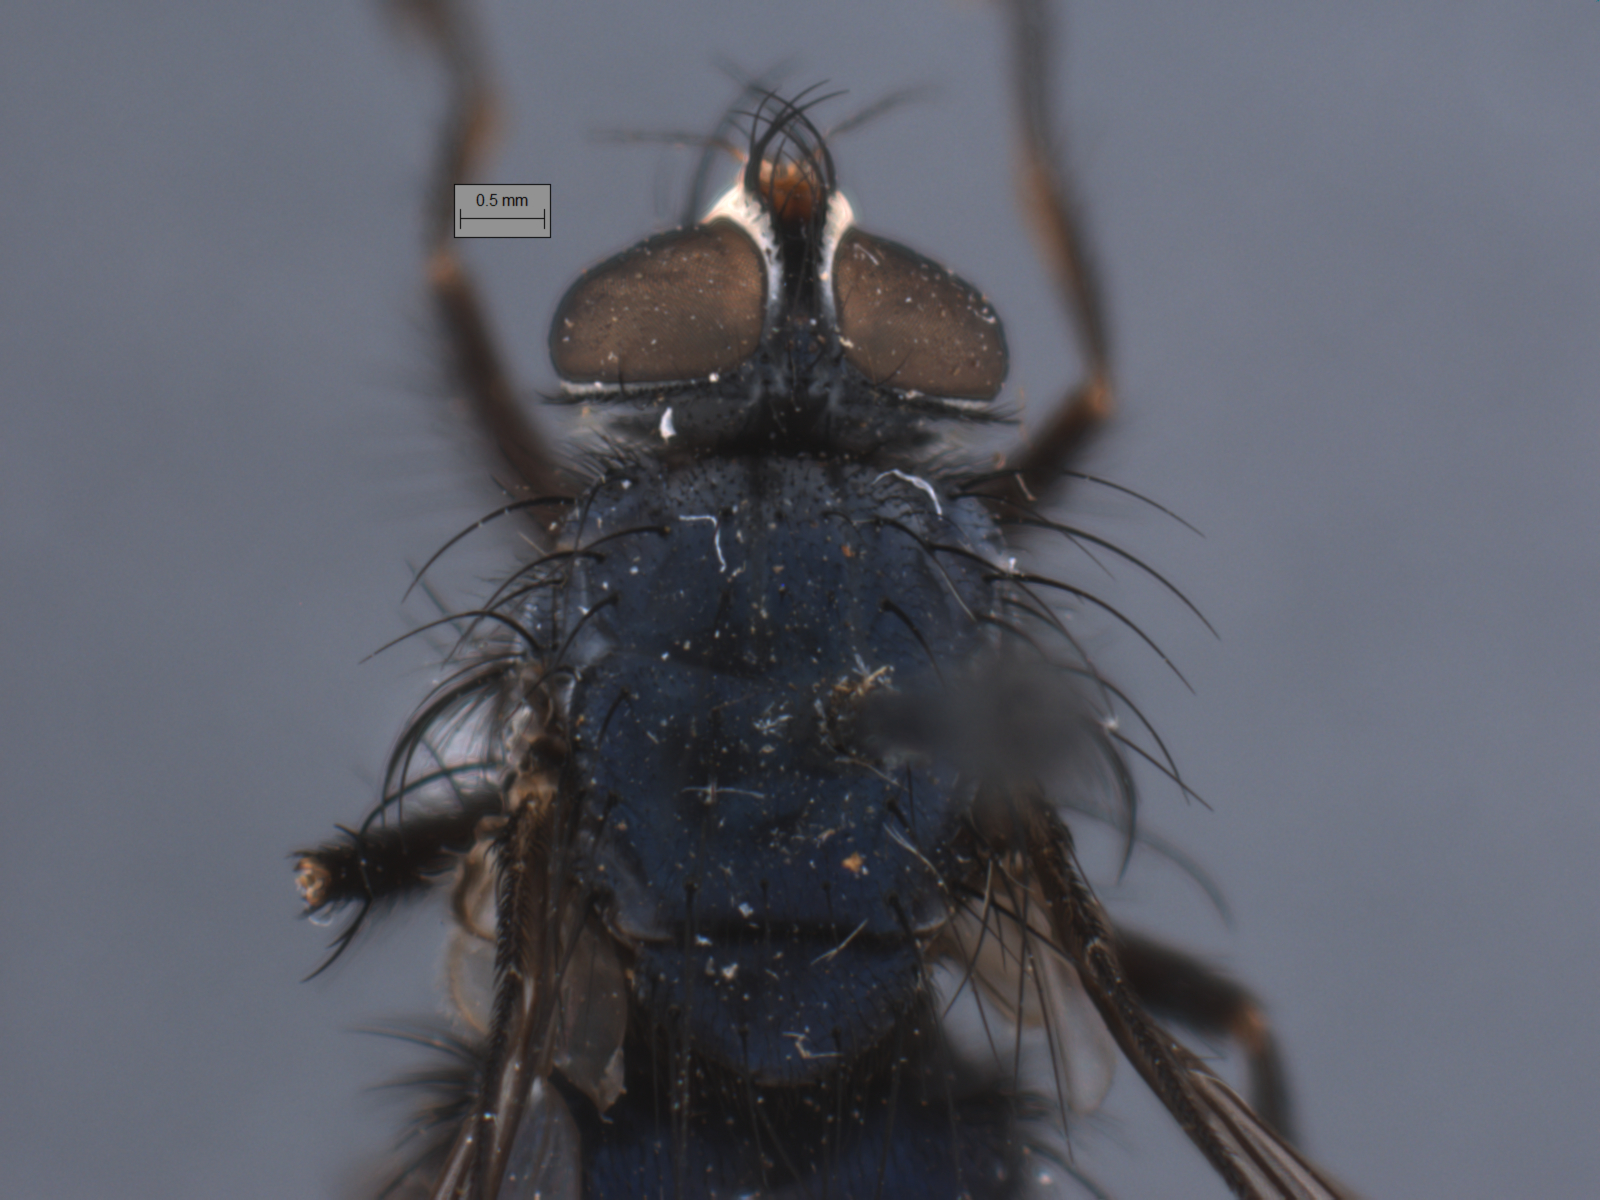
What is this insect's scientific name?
Huascaromusca uniseta
